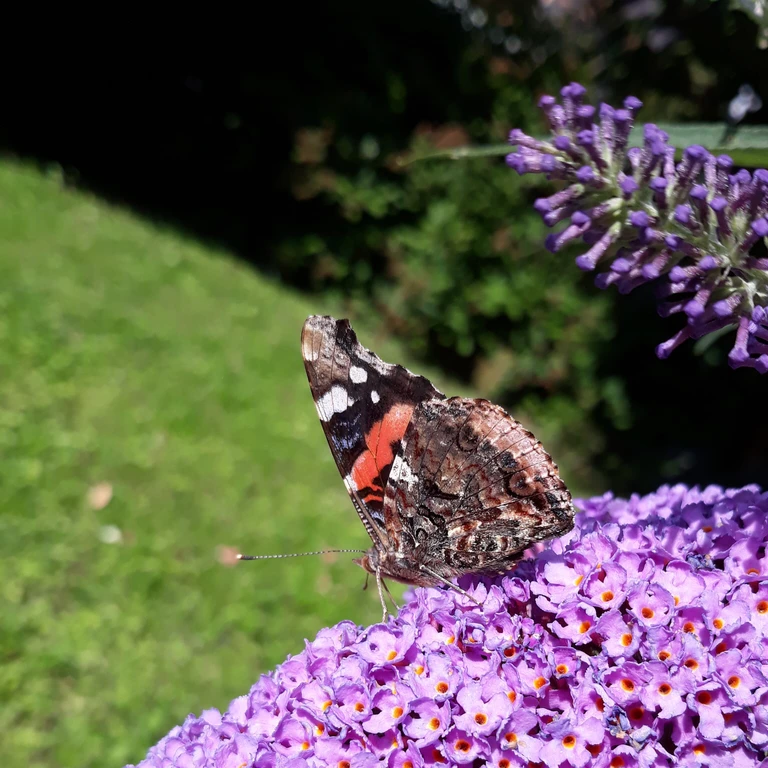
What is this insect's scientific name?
Vanessa atalanta
